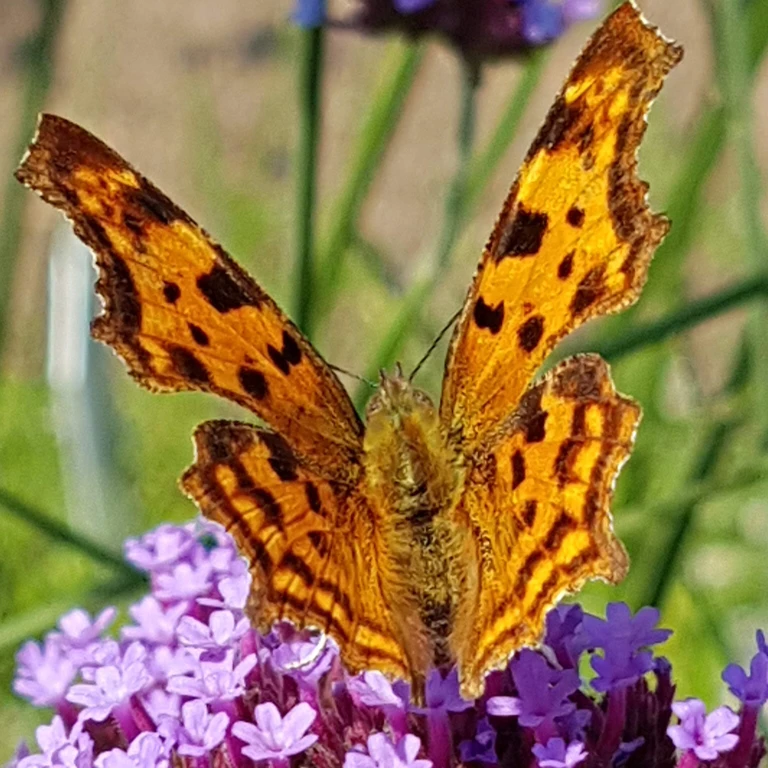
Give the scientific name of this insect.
Polygonia c-album
